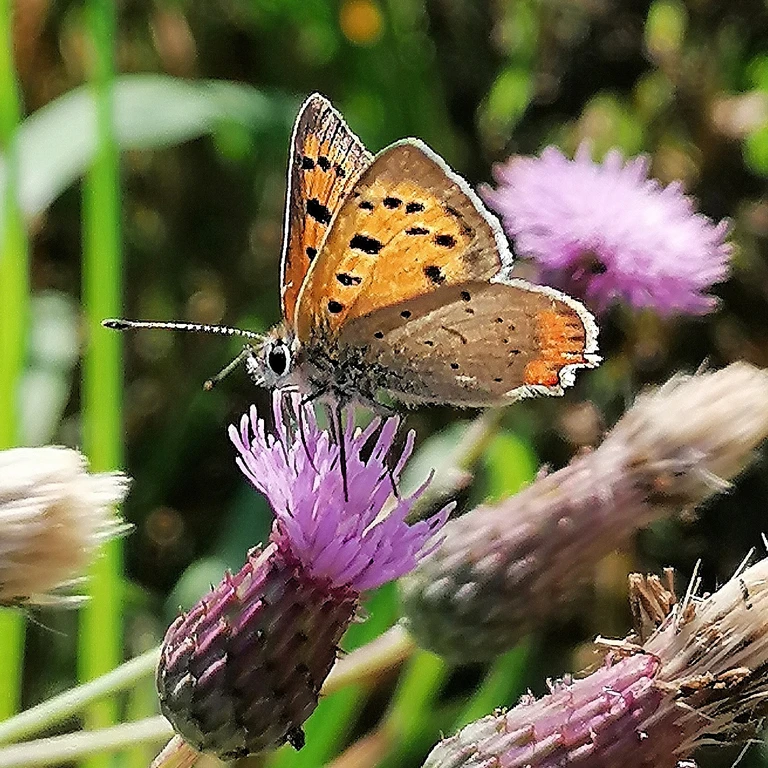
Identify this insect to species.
Lycaena phlaeas
